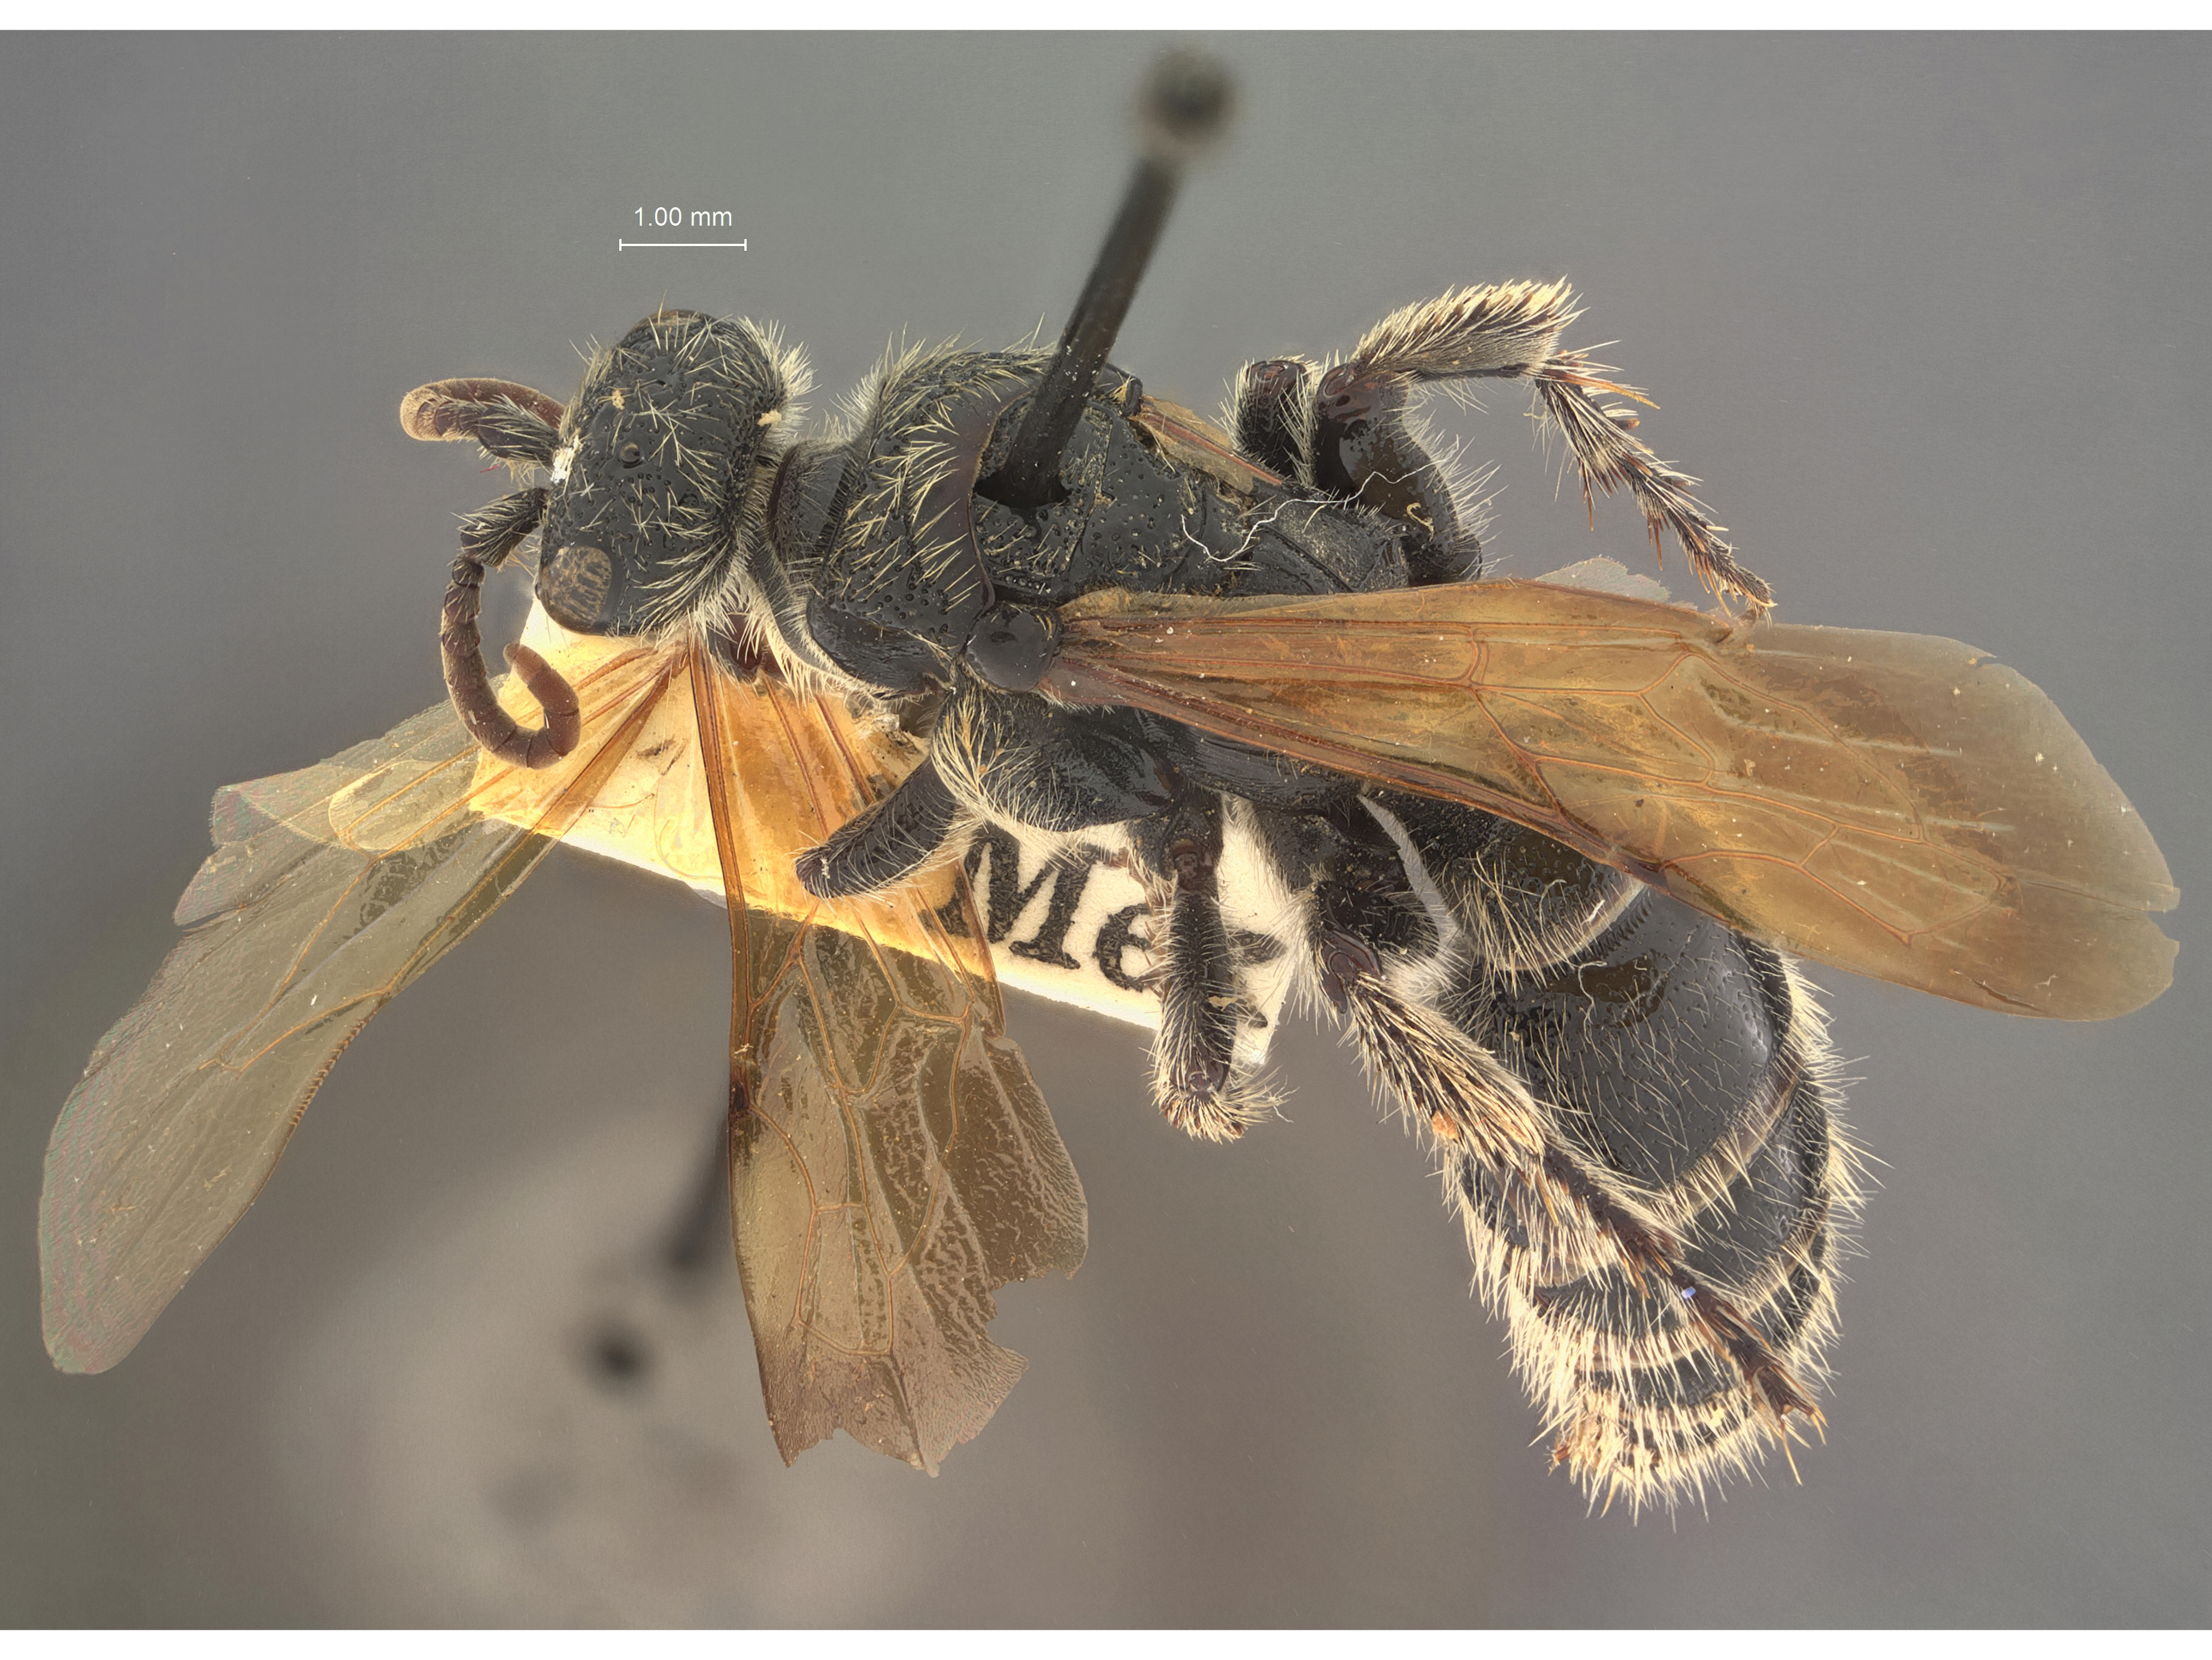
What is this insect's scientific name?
Neotiphia flavipennis
